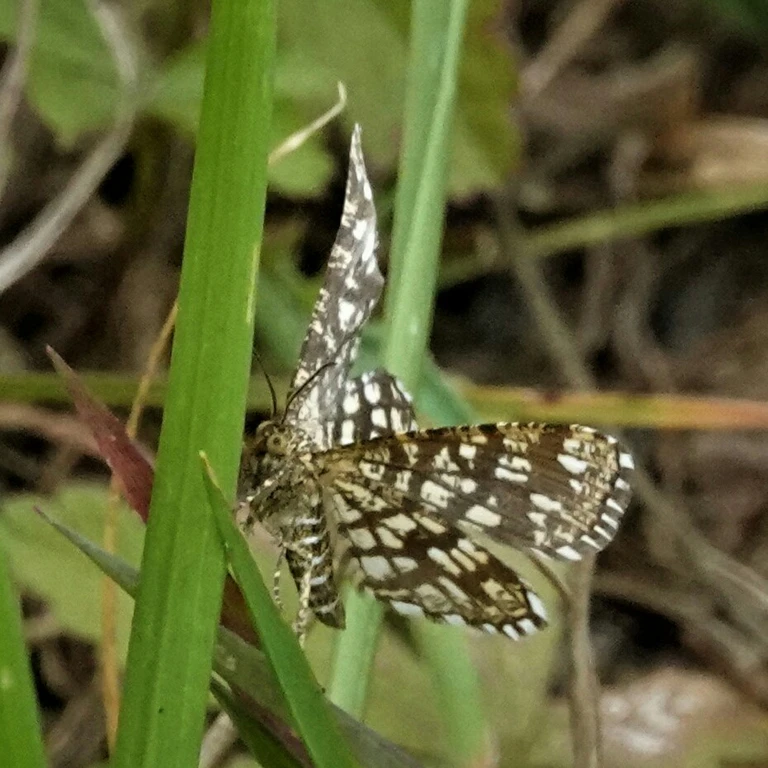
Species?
Chiasmia clathrata
